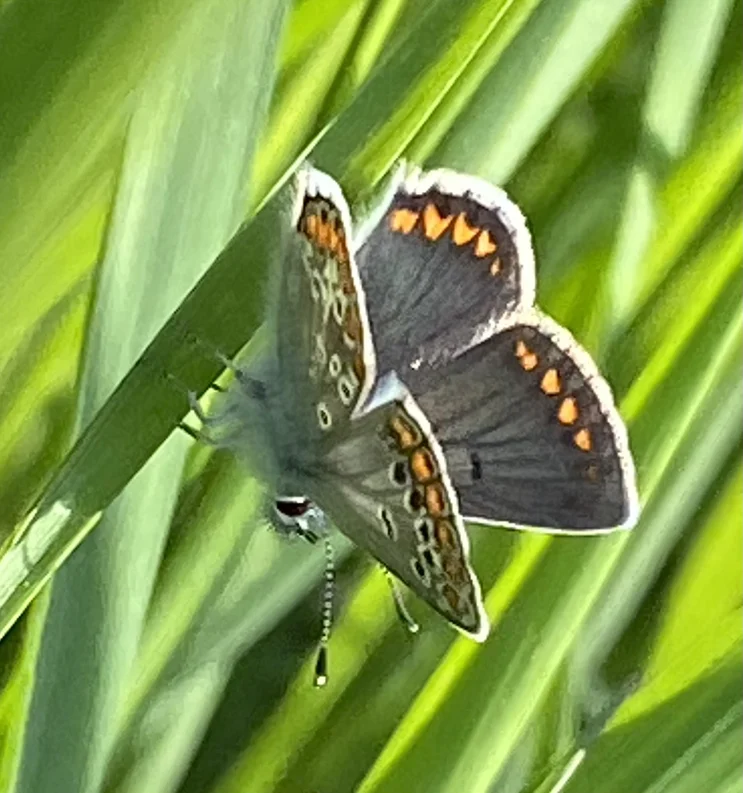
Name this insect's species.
Aricia agestis/artaxerxes
